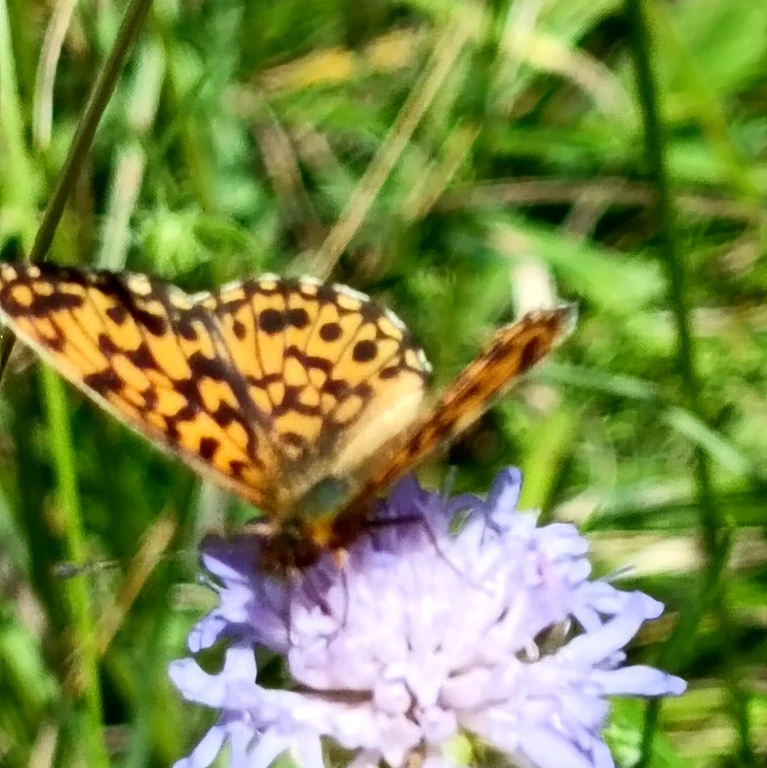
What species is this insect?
Boloria dia
